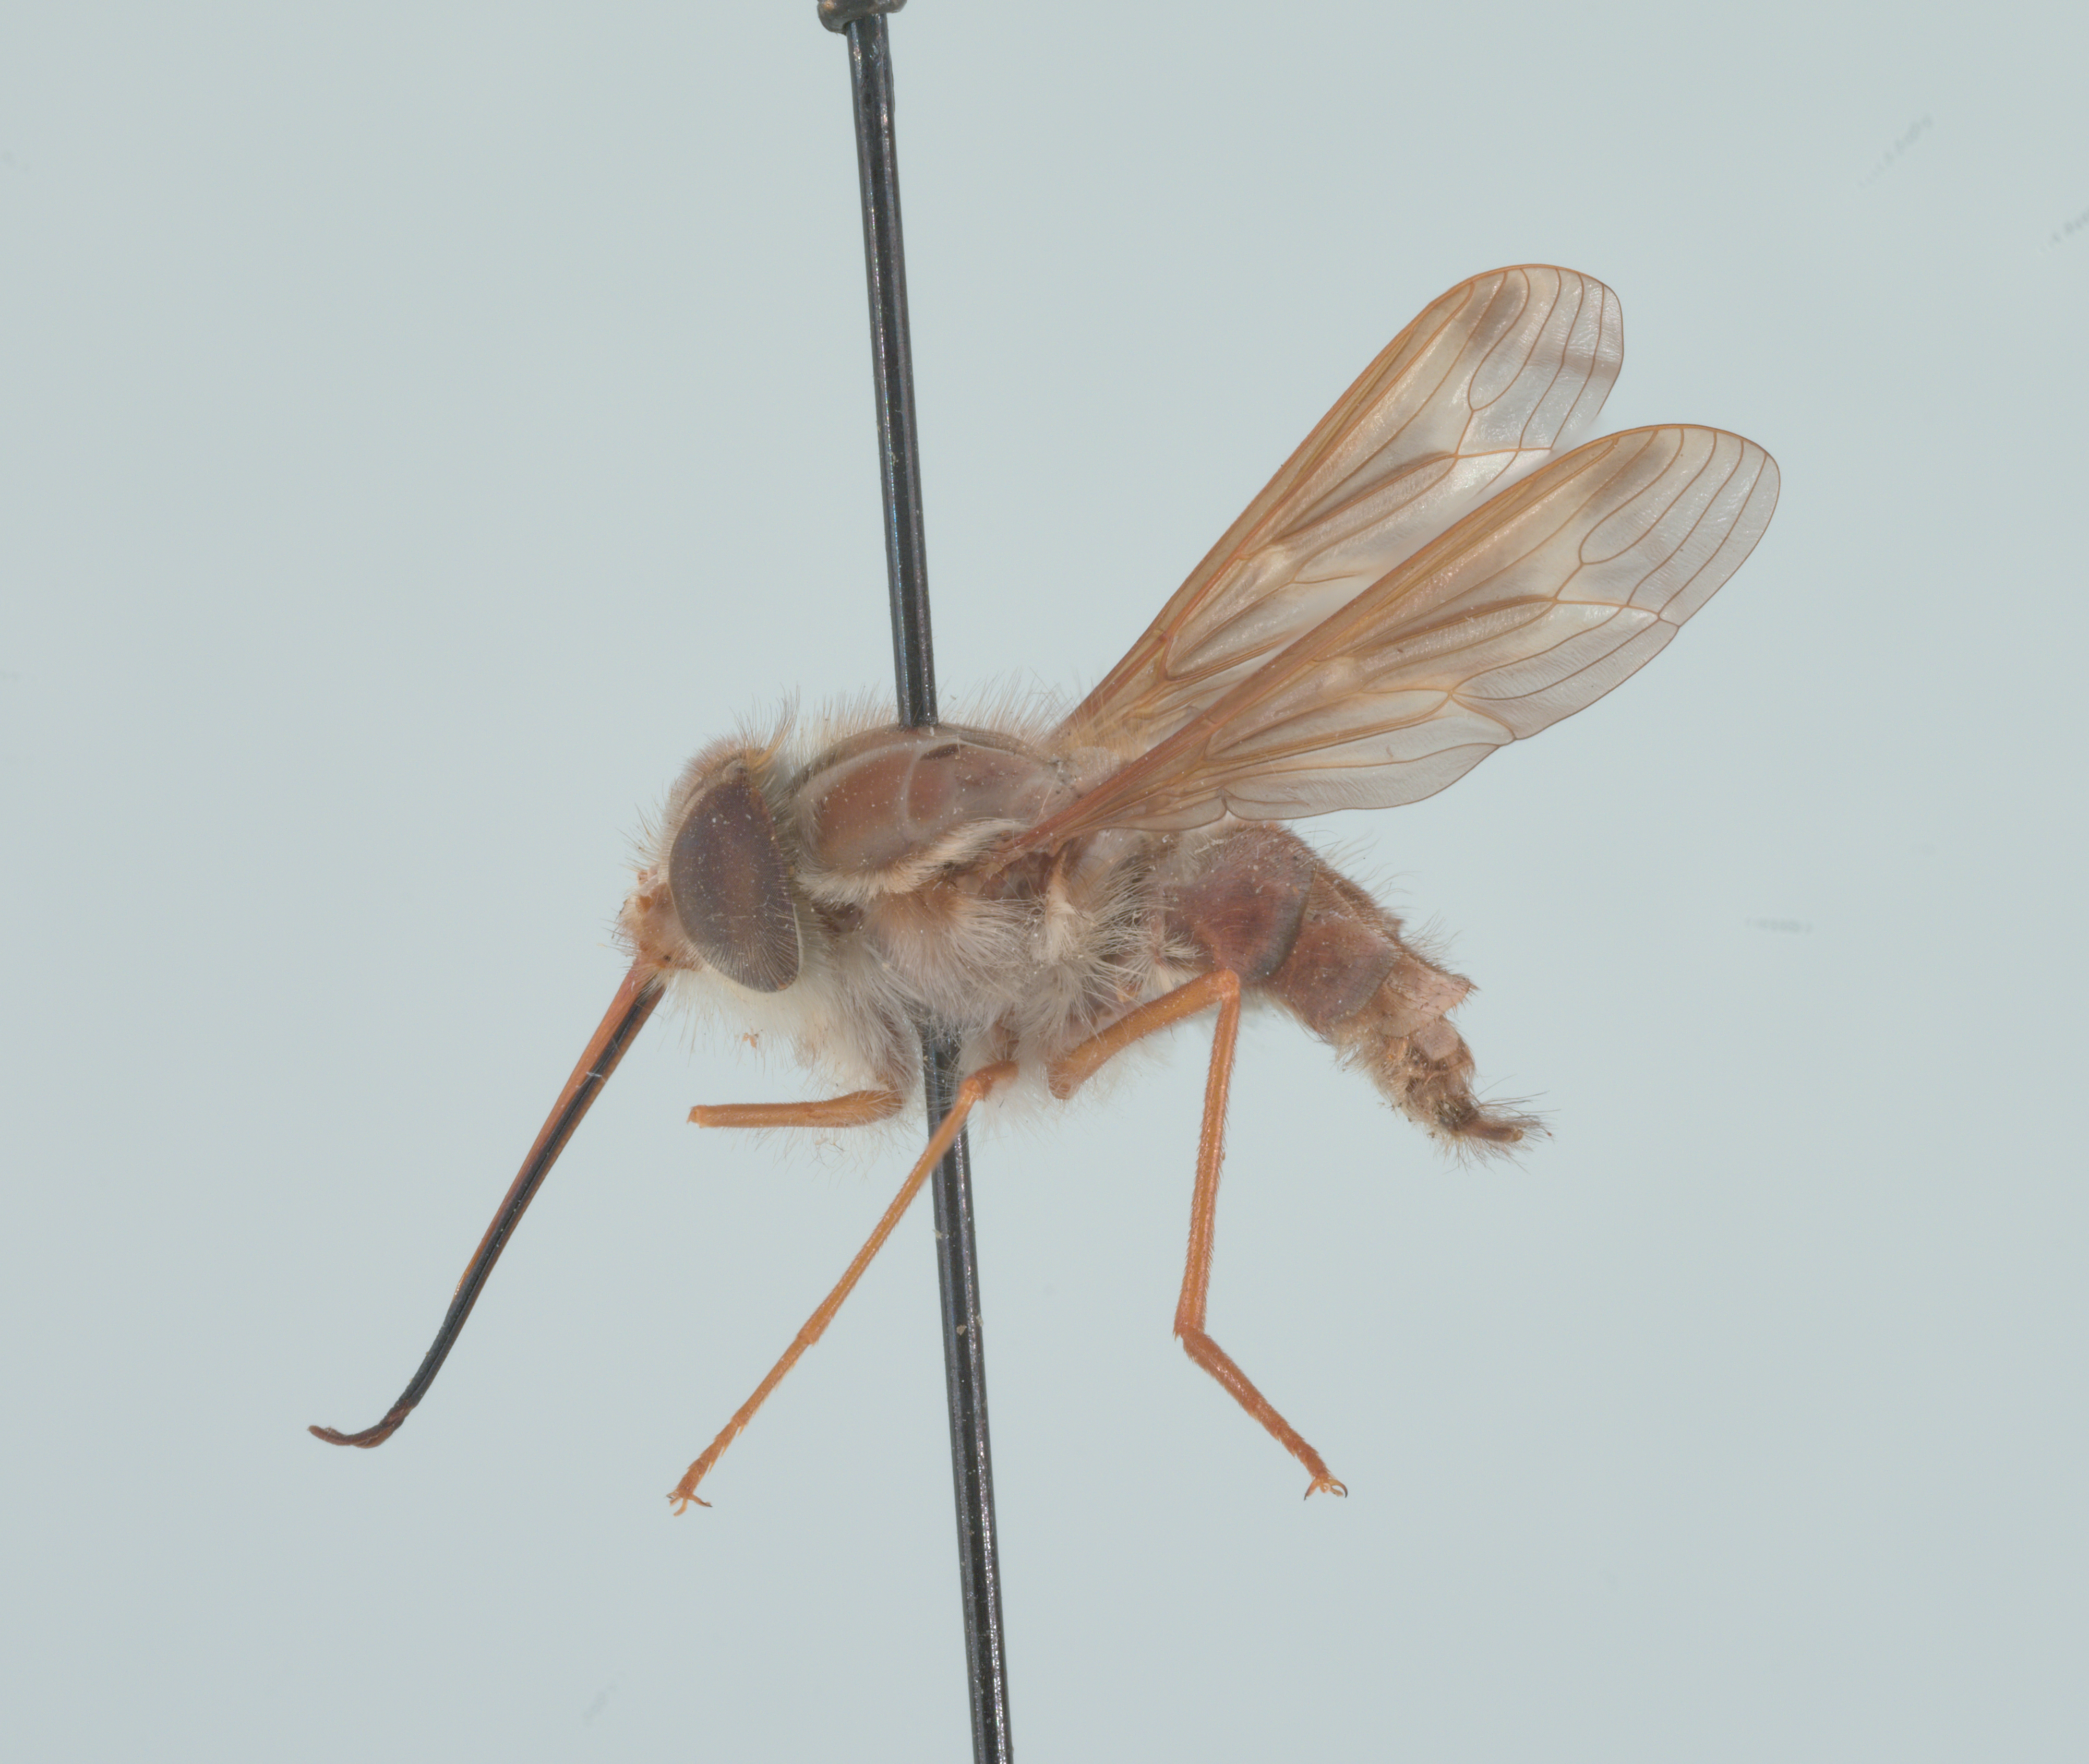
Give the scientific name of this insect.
Hirmoneura nubipennis (also Trichophthalma nubipennis)
